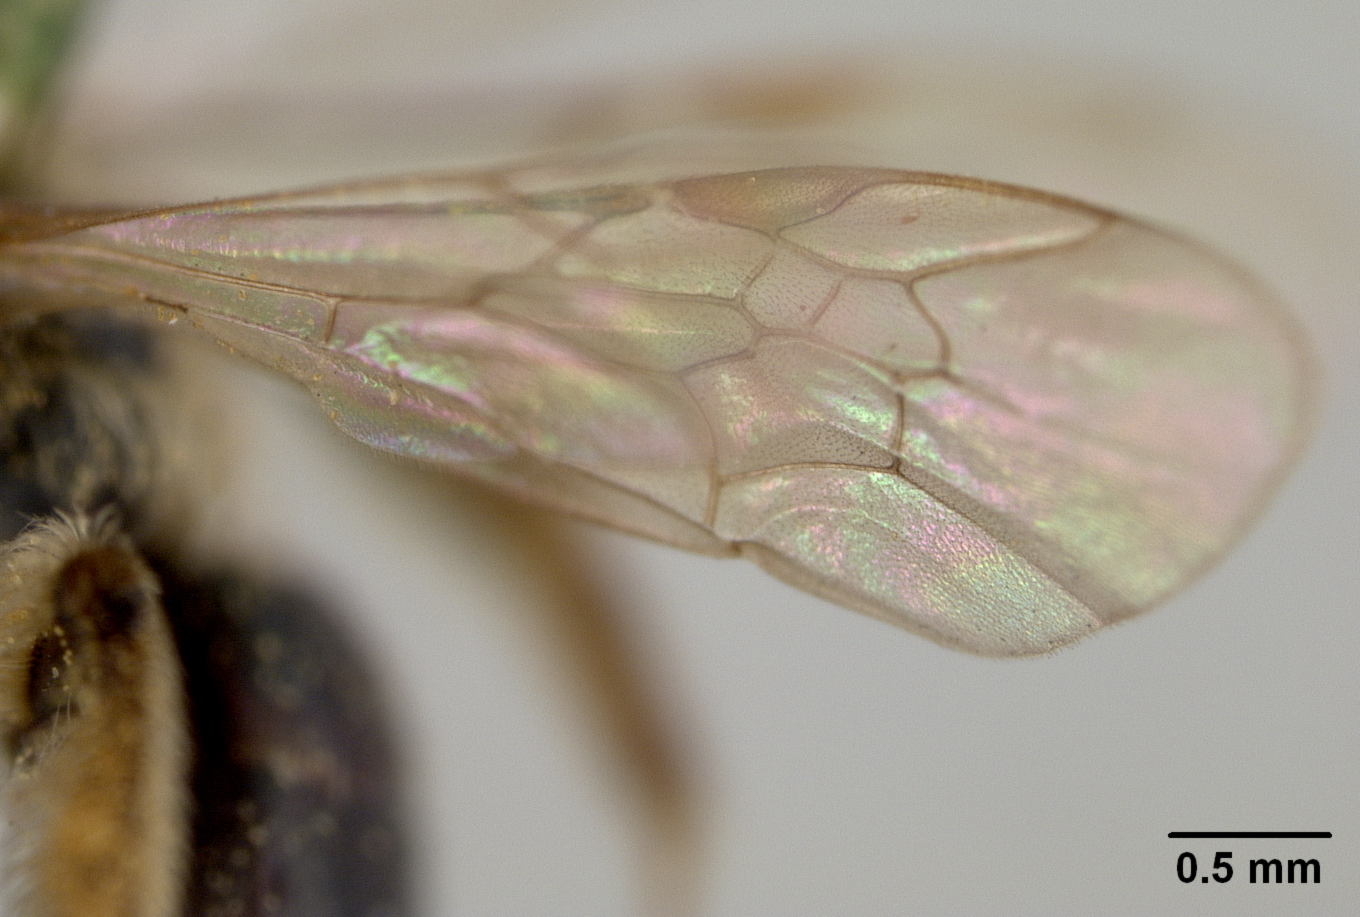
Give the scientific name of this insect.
Andrena melanochroa
